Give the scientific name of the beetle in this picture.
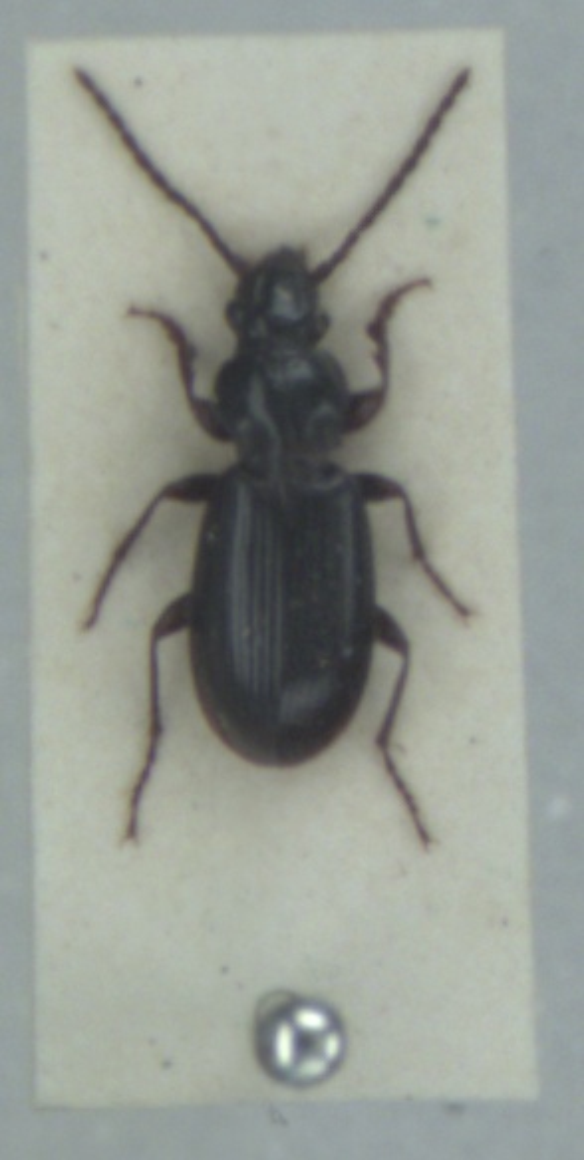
Patrobus assimilis
